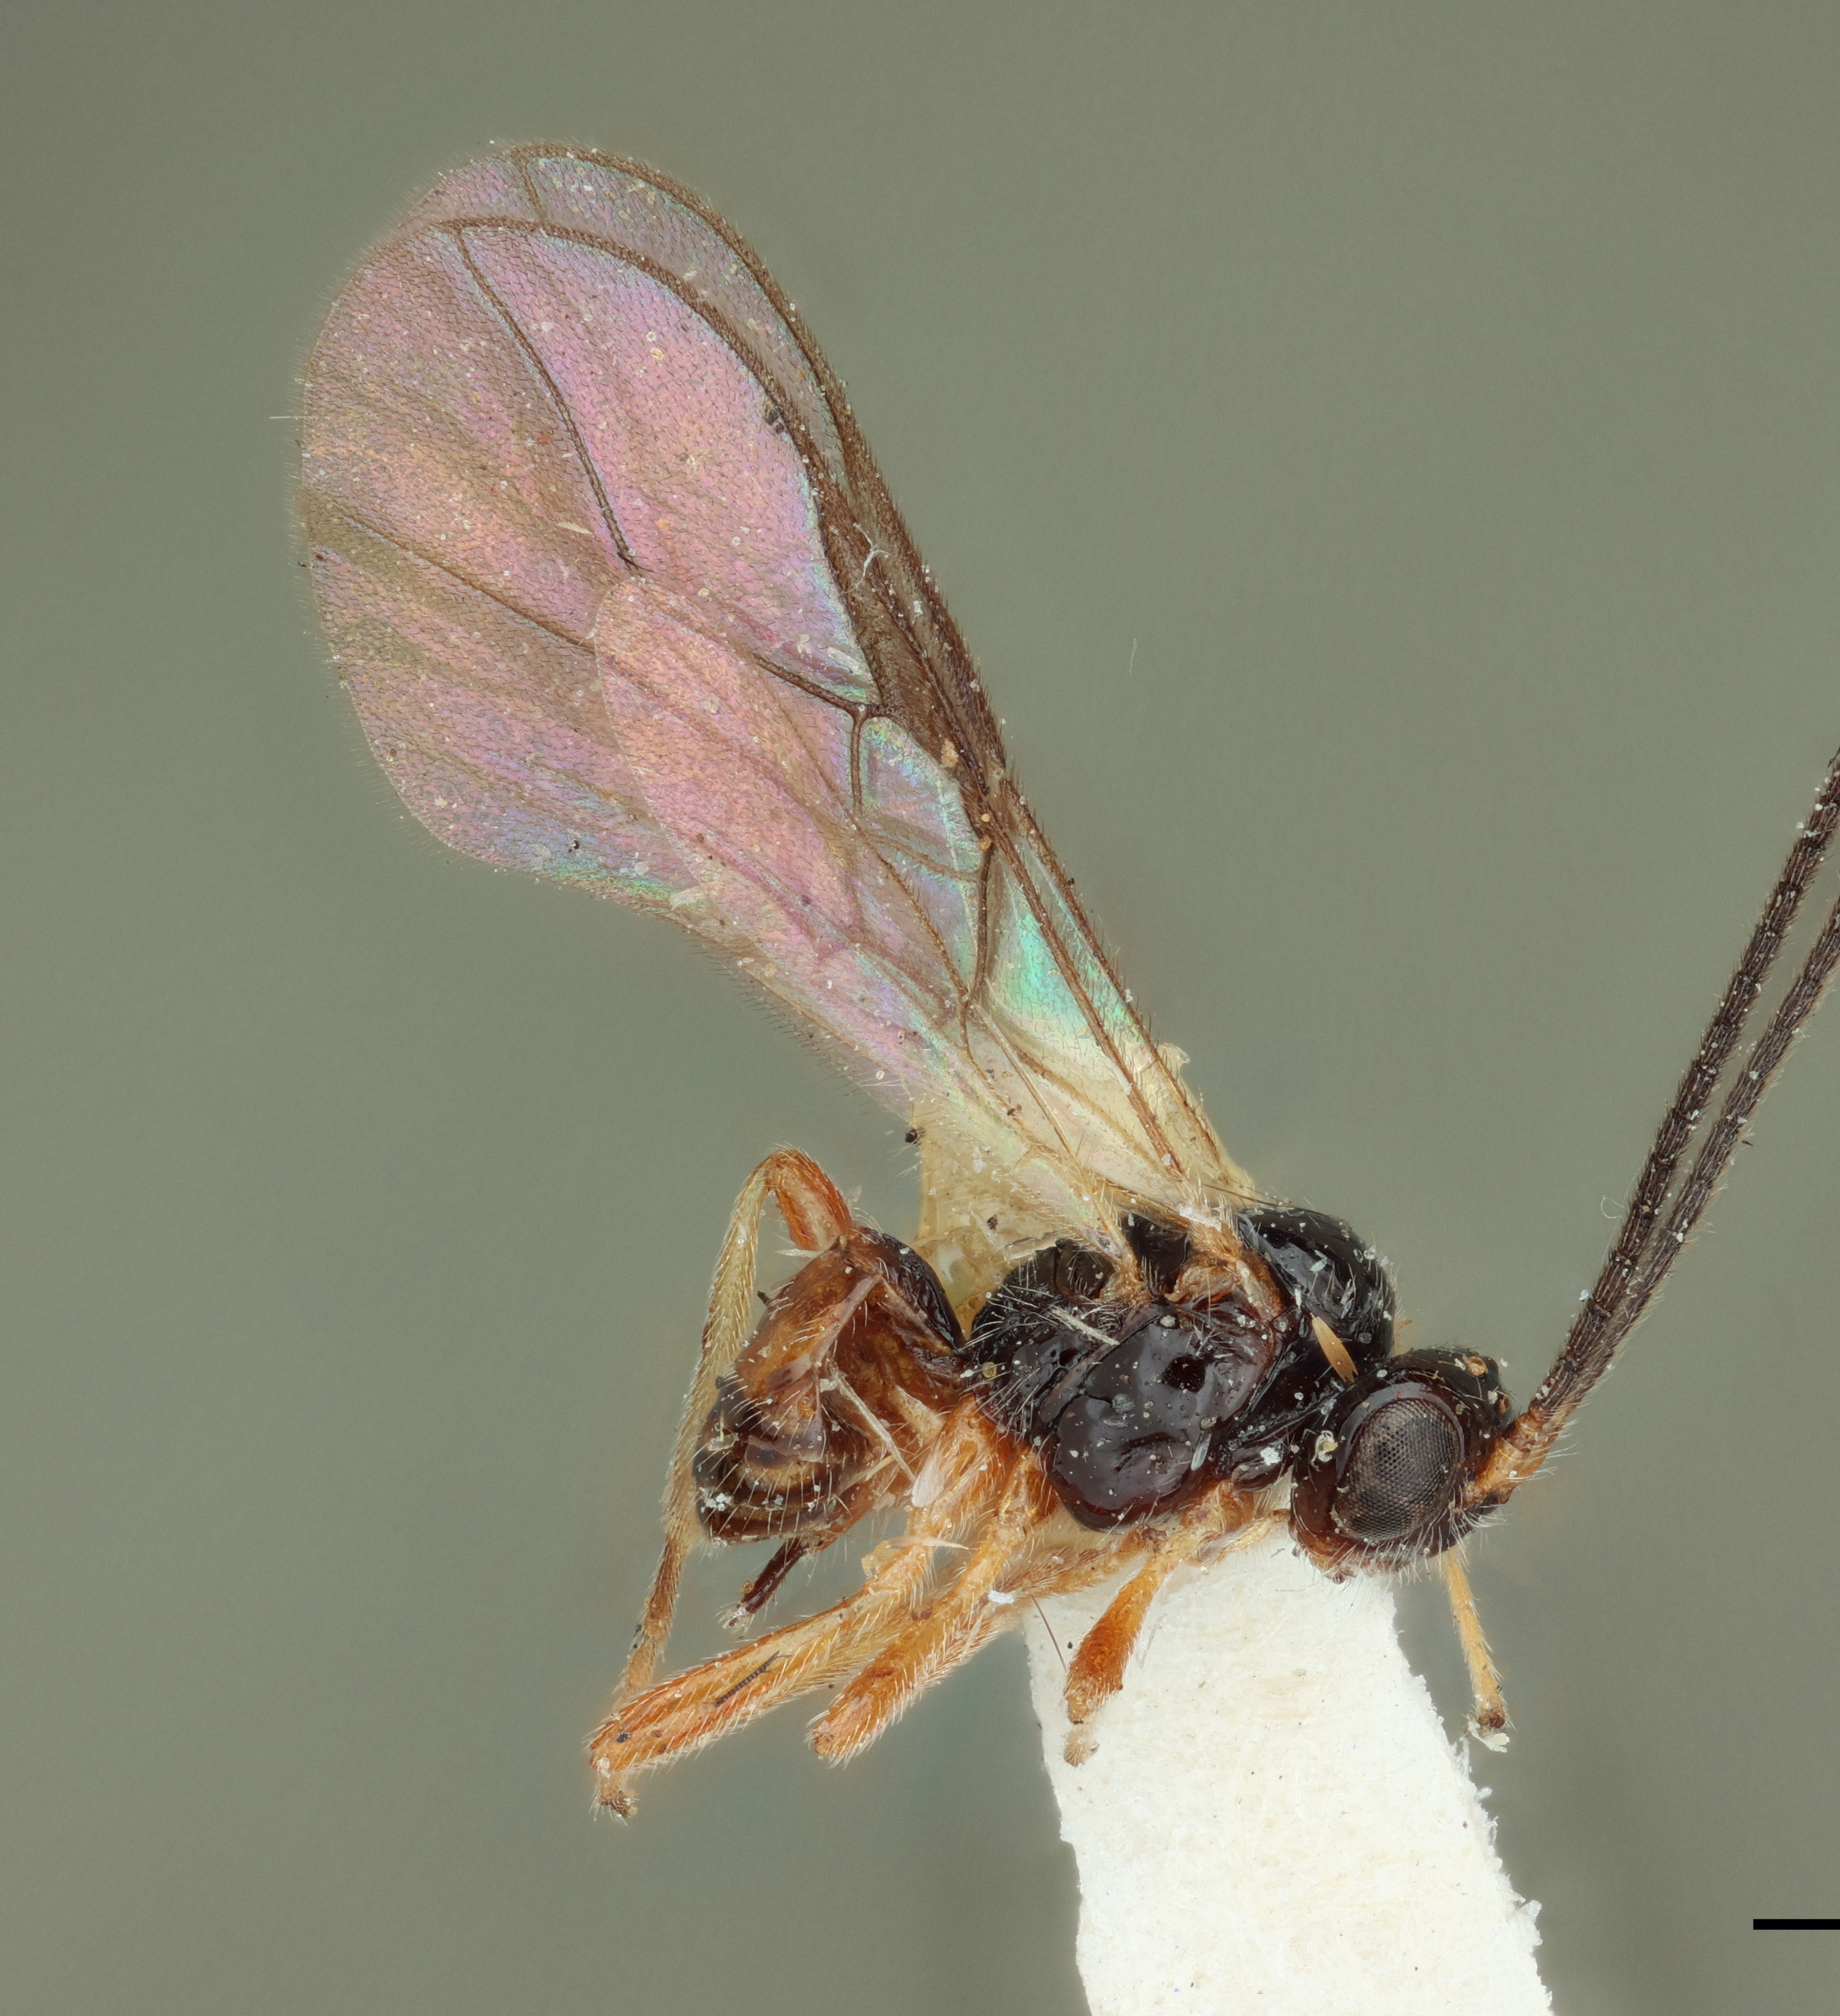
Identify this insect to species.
Opius hubbelli
